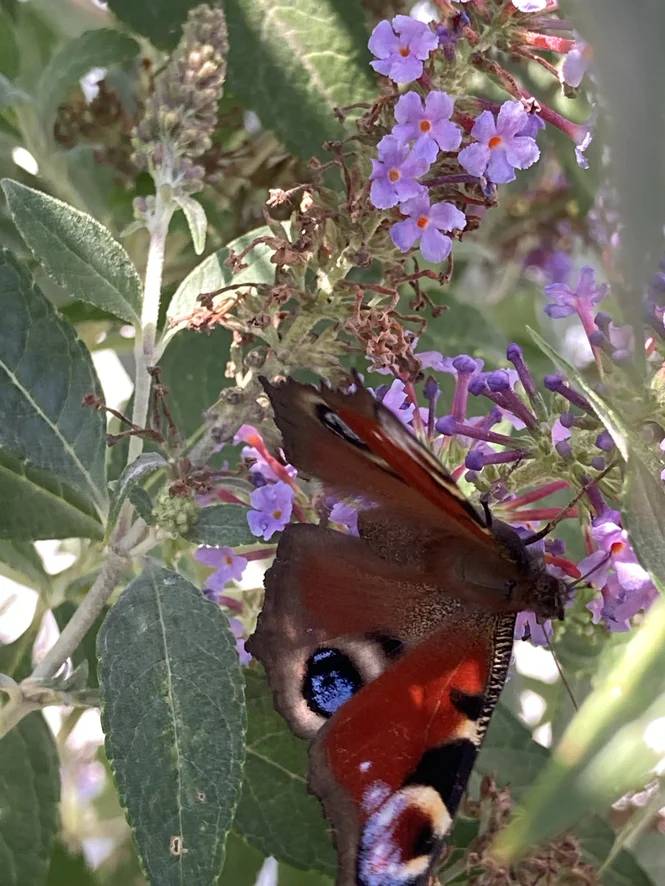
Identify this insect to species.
Aglais io
